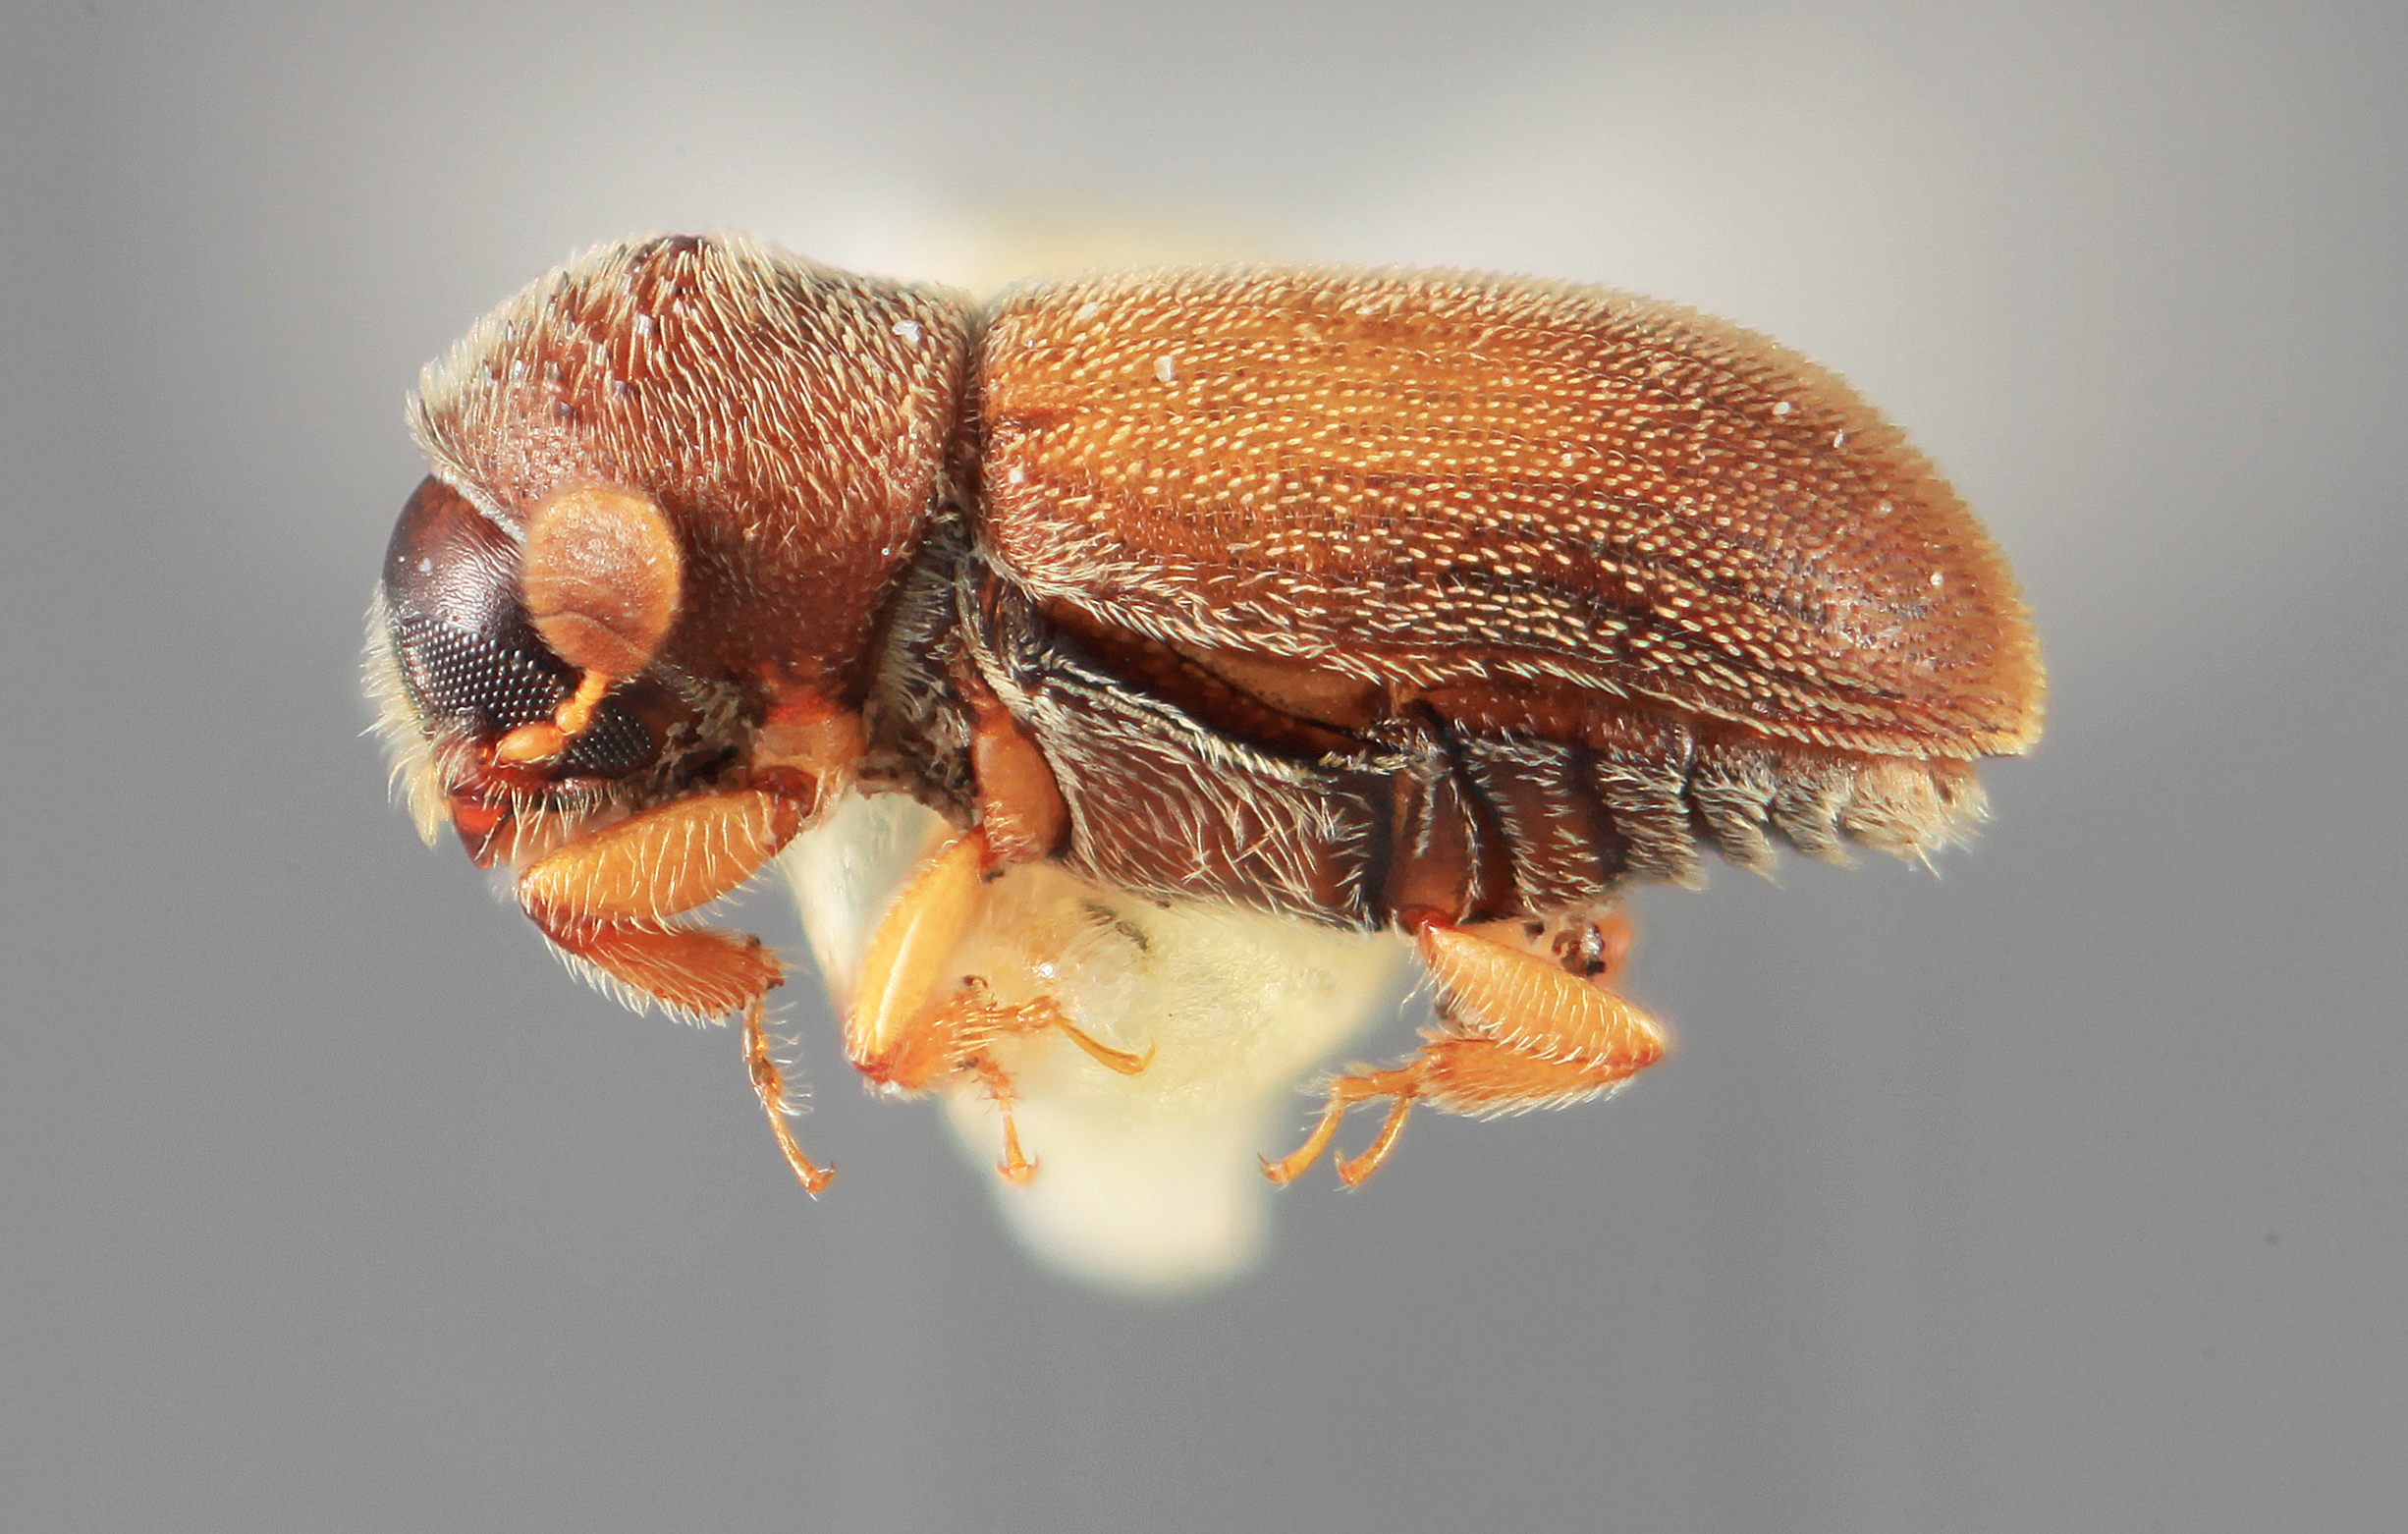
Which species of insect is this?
Stegomerus vulgaris
